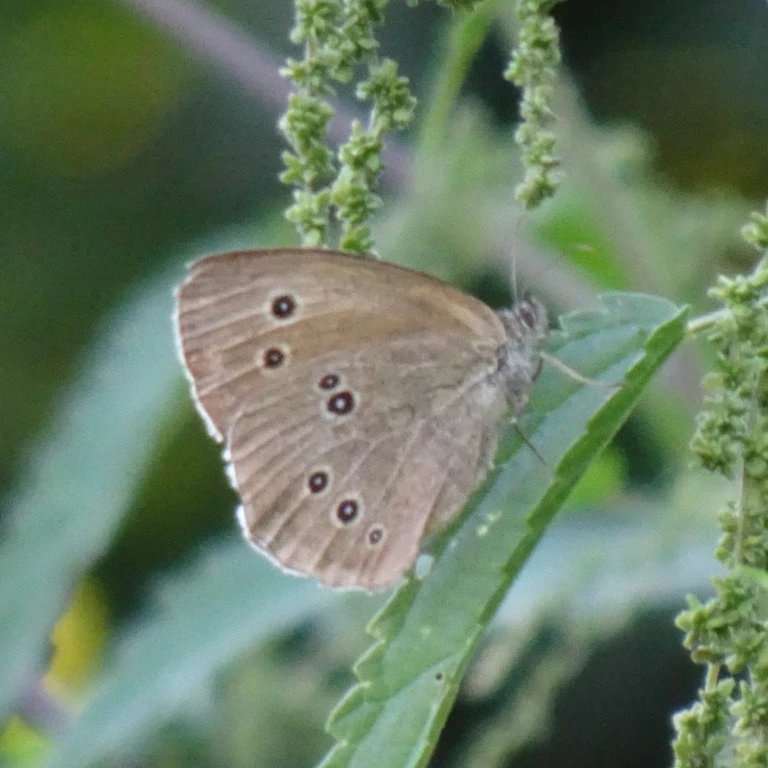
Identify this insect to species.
Aphantopus hyperantus
